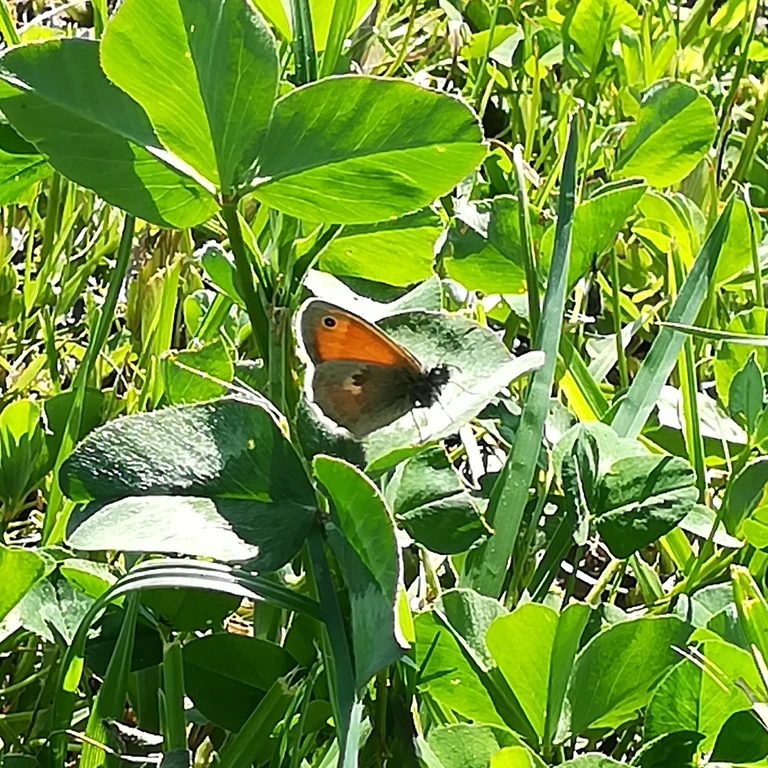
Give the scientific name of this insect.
Coenonympha pamphilus
